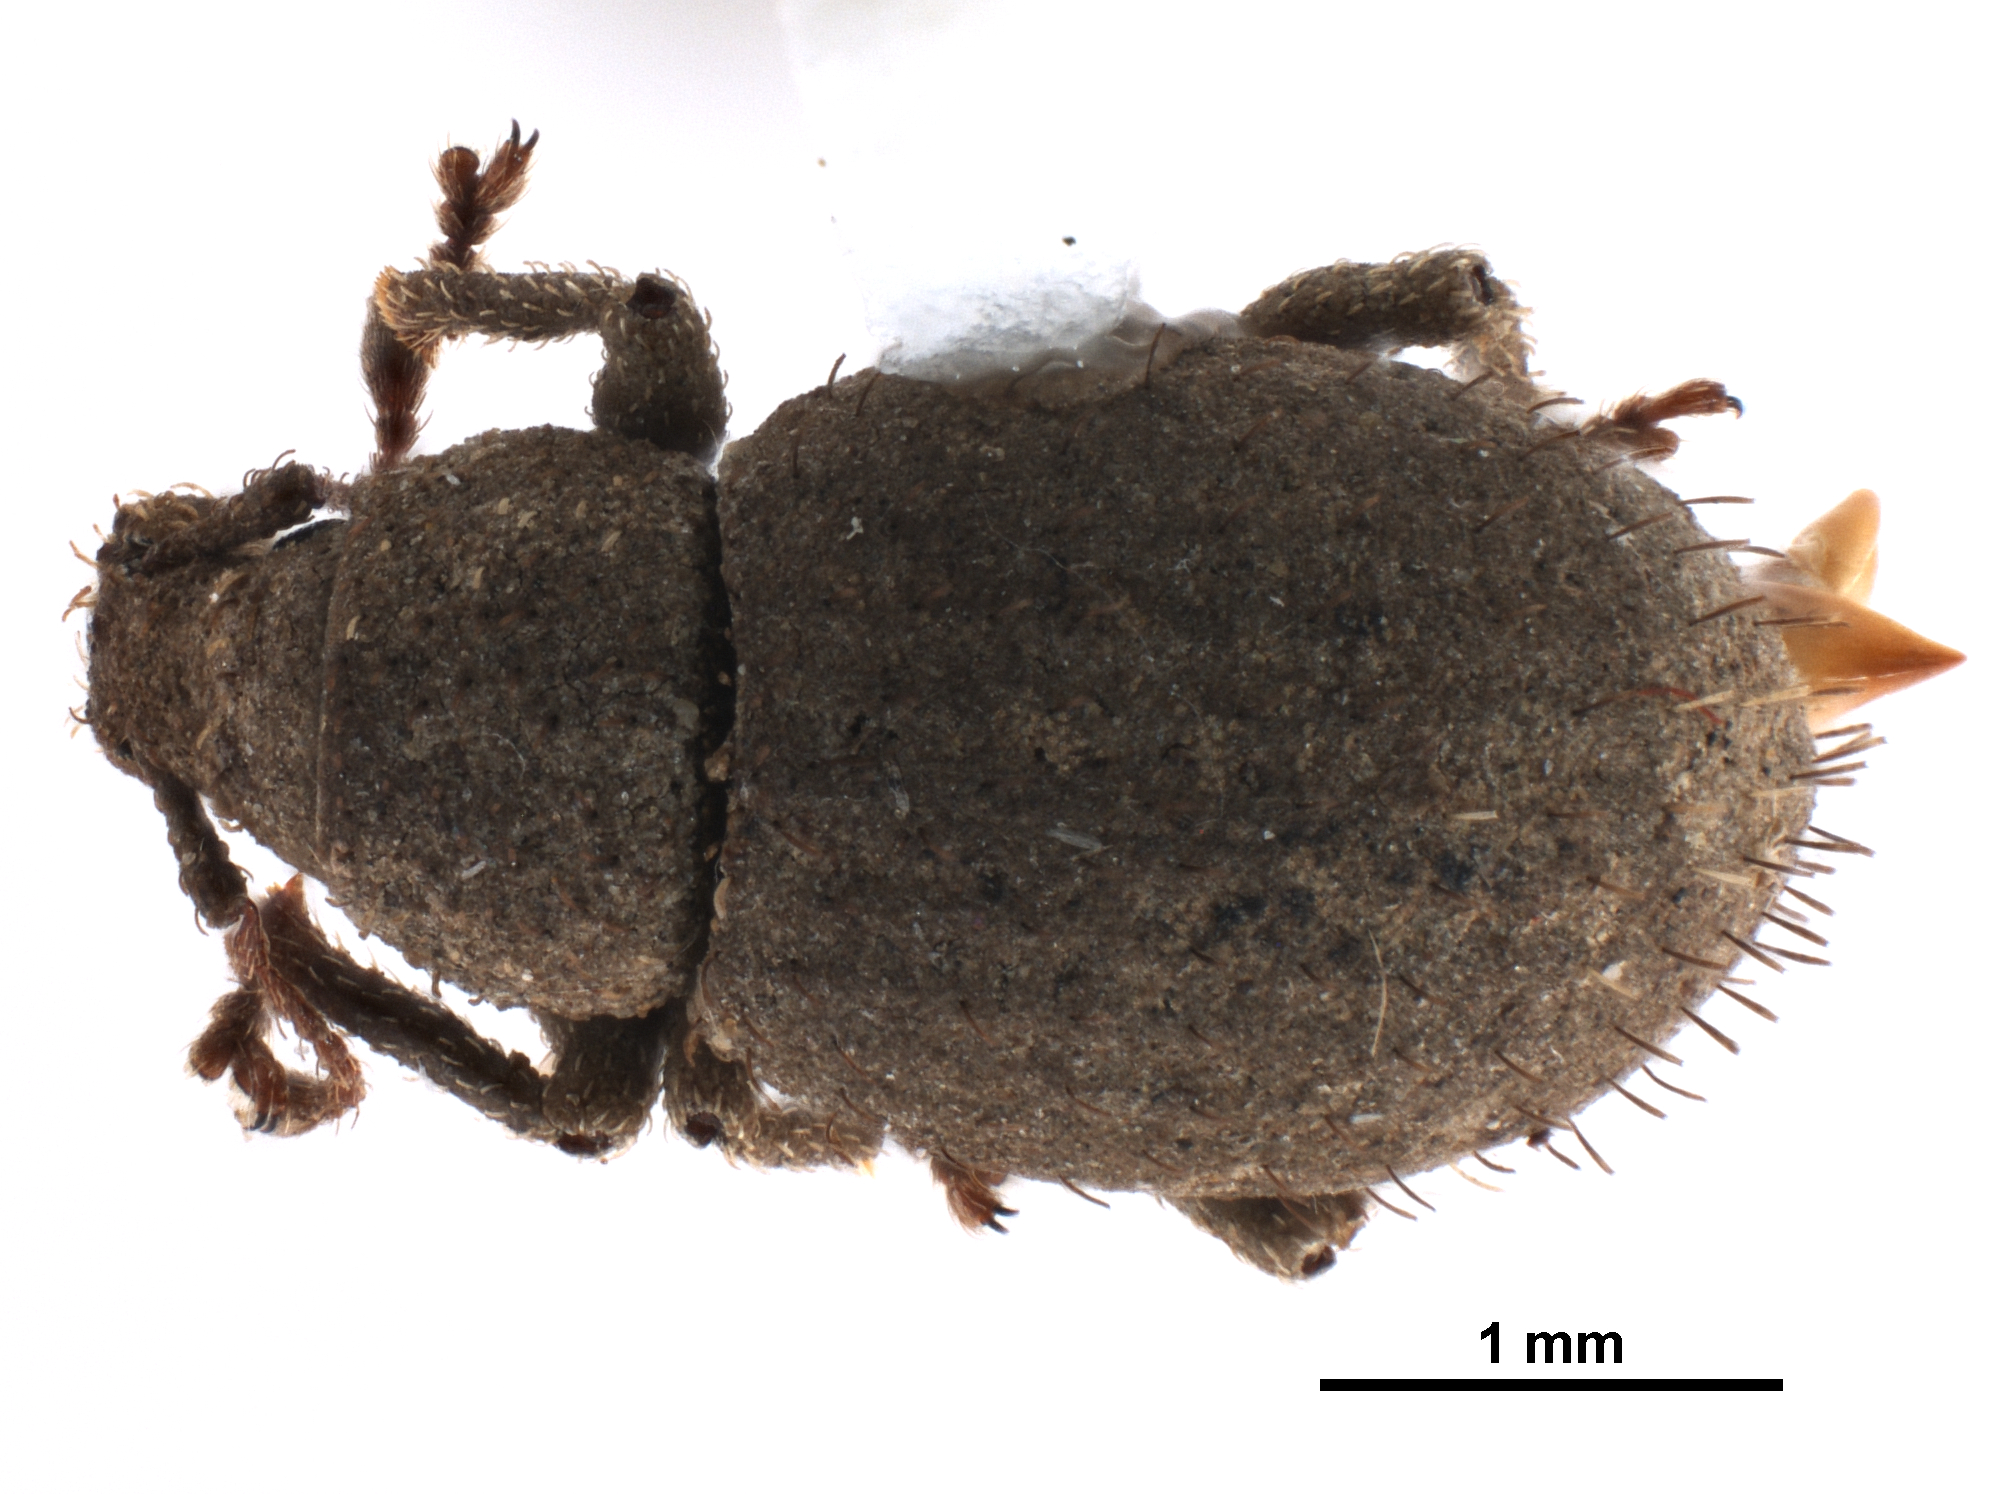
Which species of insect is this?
Phyxelis rigidus
